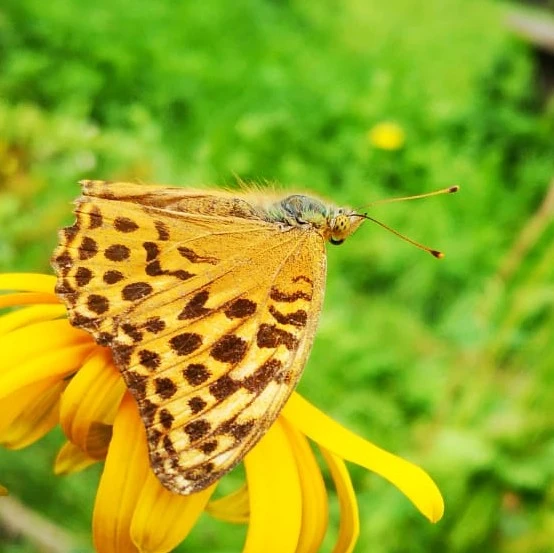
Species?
Argynnis paphia
